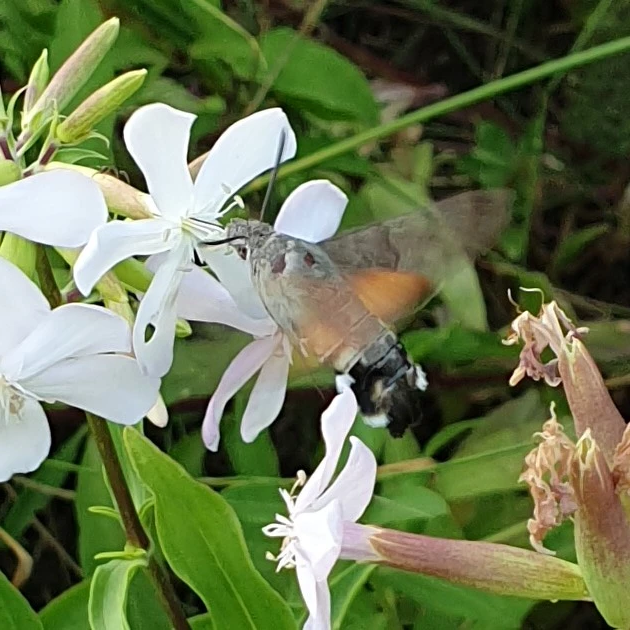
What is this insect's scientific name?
Macroglossum stellatarum
